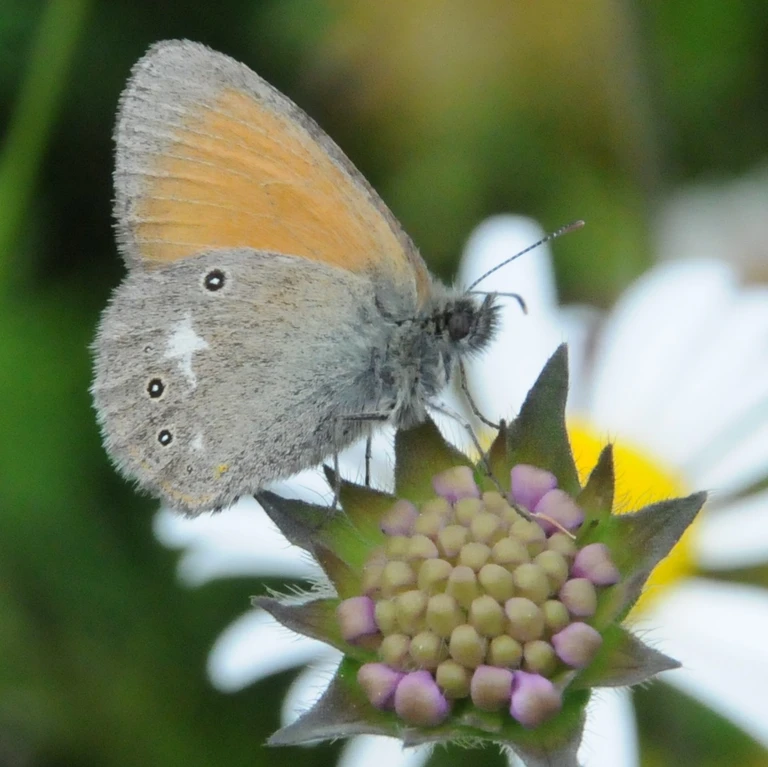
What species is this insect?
Coenonympha glycerion (also Coenonympha iphis)
